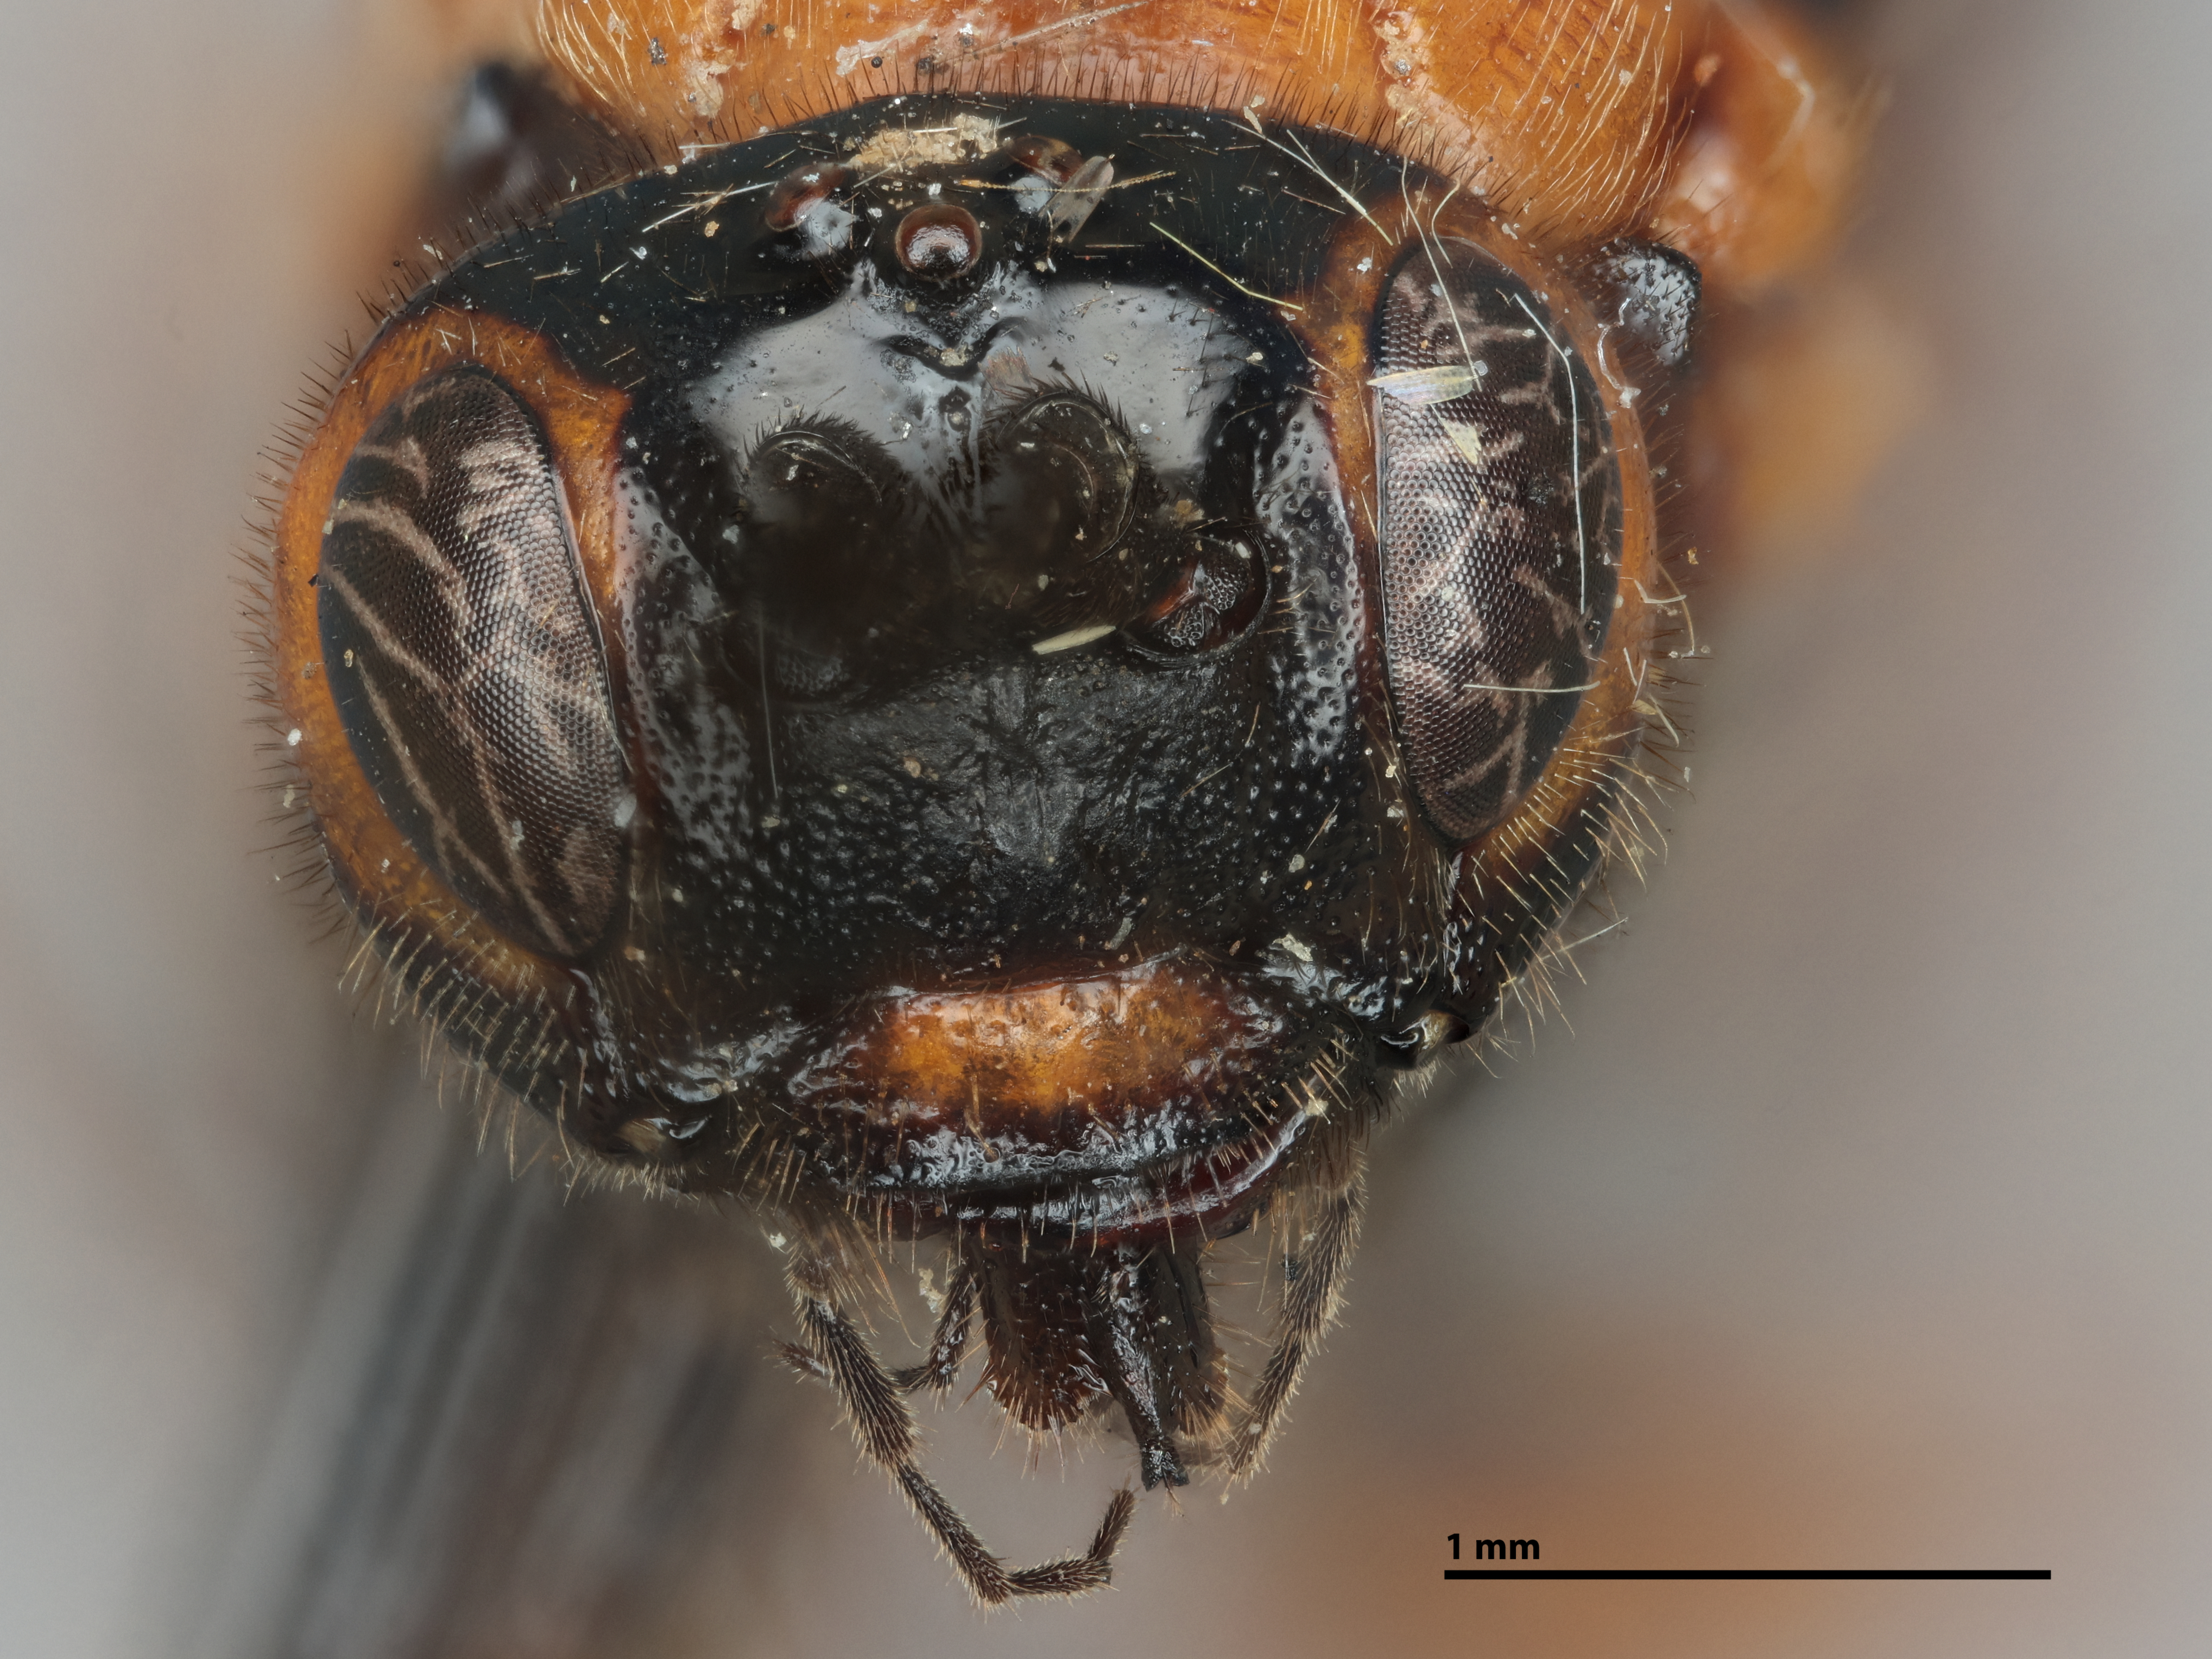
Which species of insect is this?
Cardiochiles magnus
